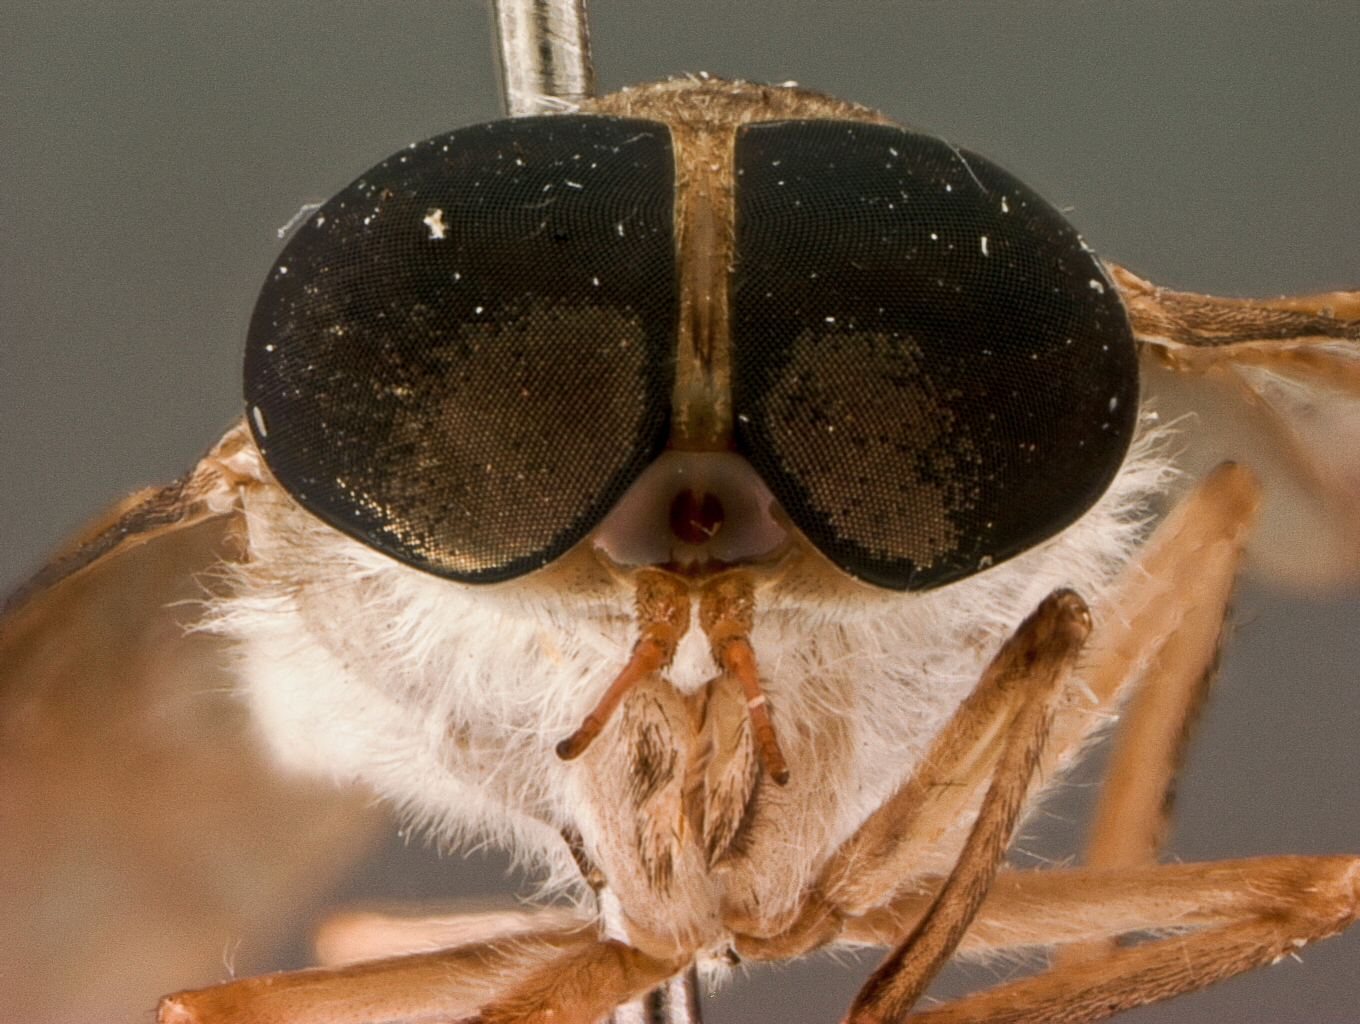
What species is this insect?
Tabanus tumidicallus
